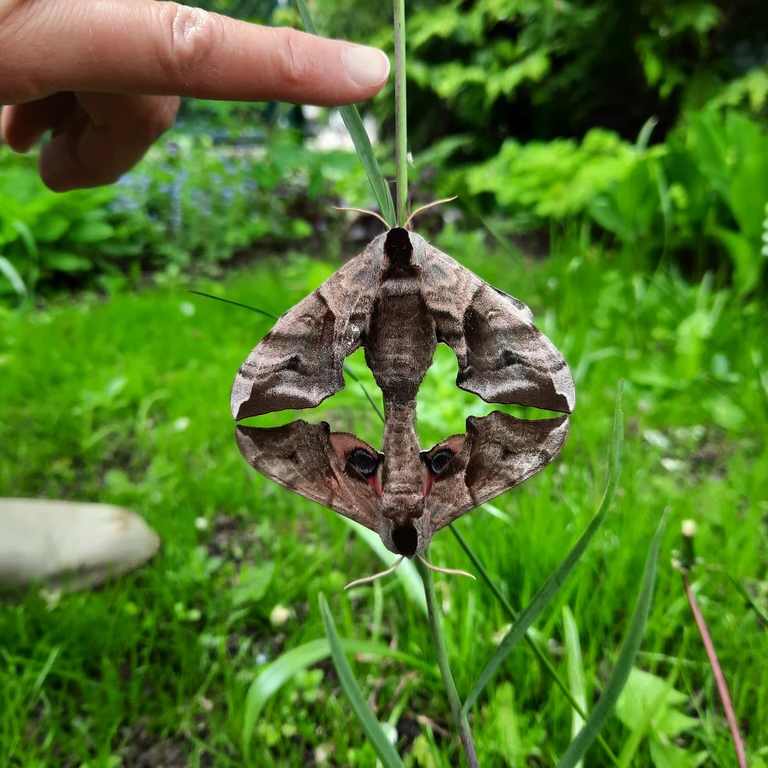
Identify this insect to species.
Smerinthus ocellata
